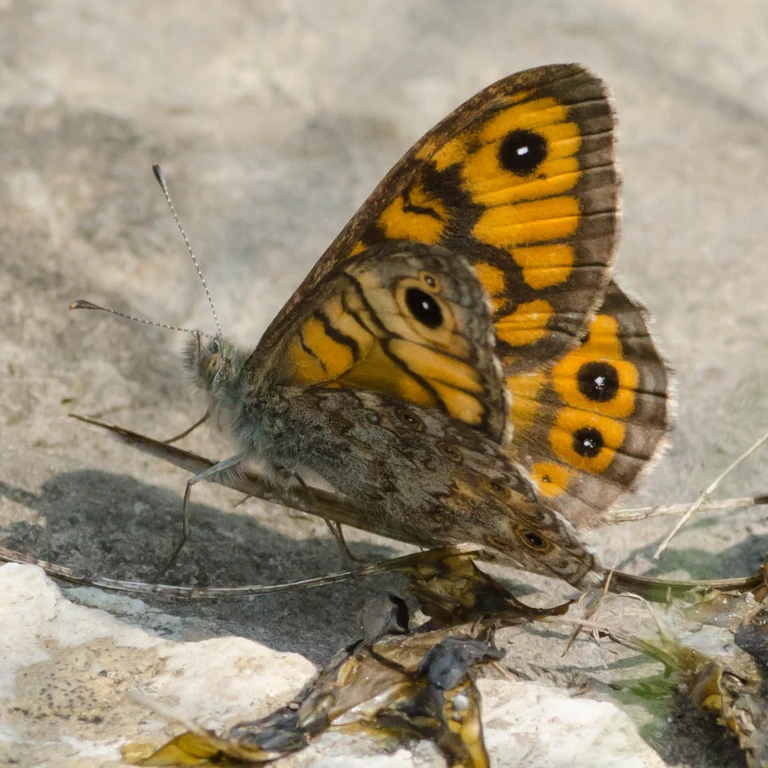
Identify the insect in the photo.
Lasiommata megera (also Pararge megera)
